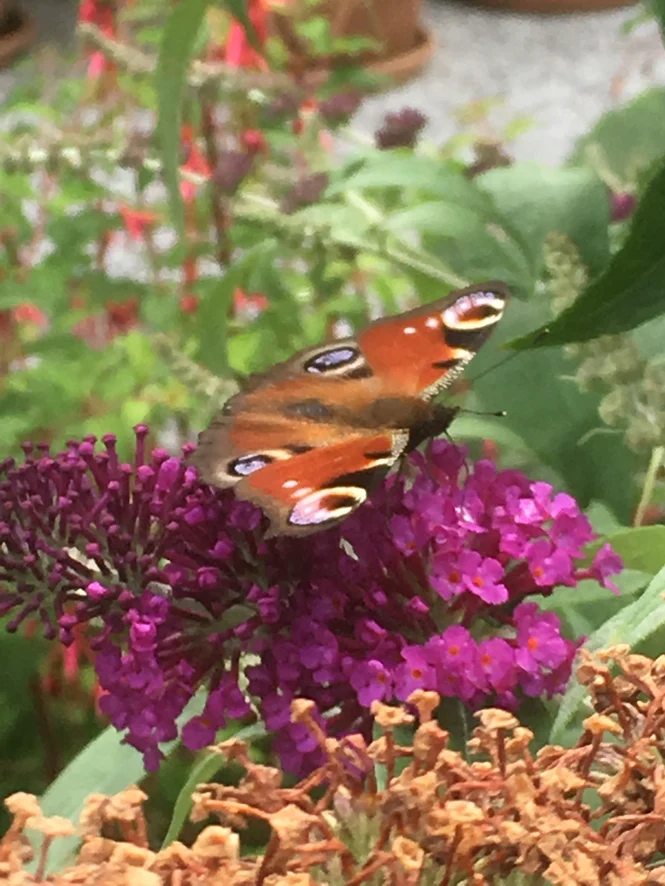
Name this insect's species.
Aglais io
